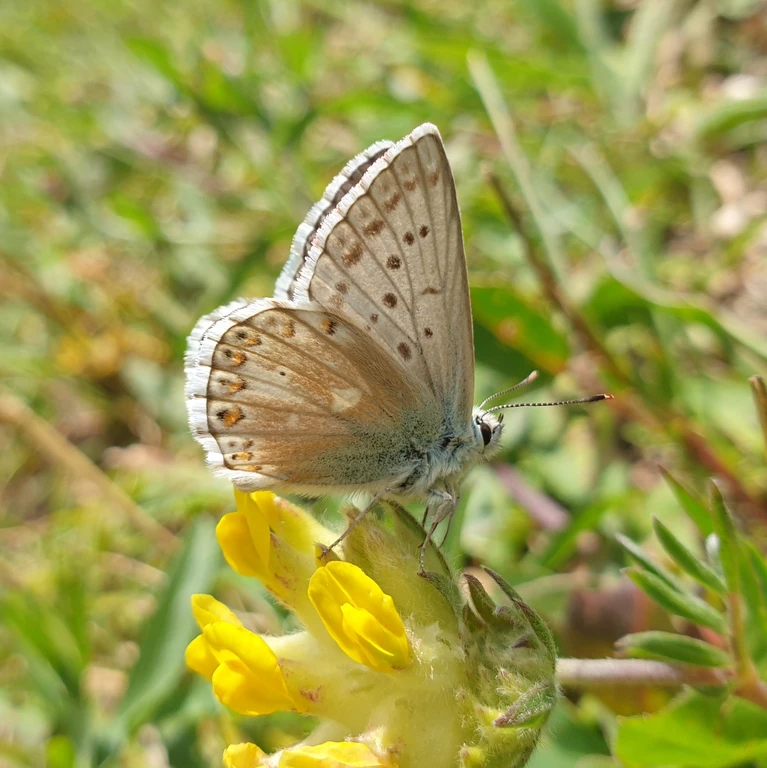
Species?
Lysandra coridon
